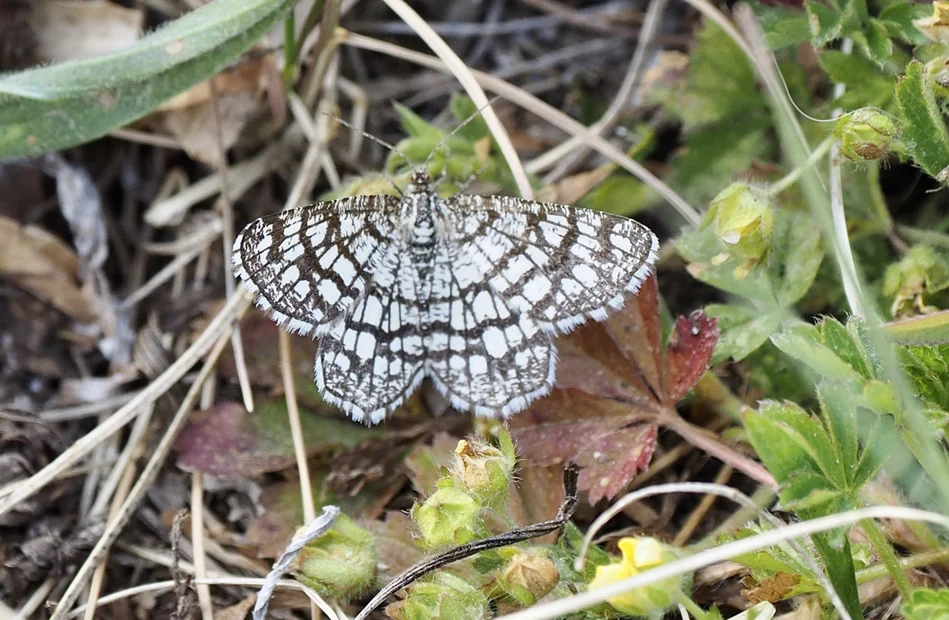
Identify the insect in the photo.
Chiasmia clathrata
